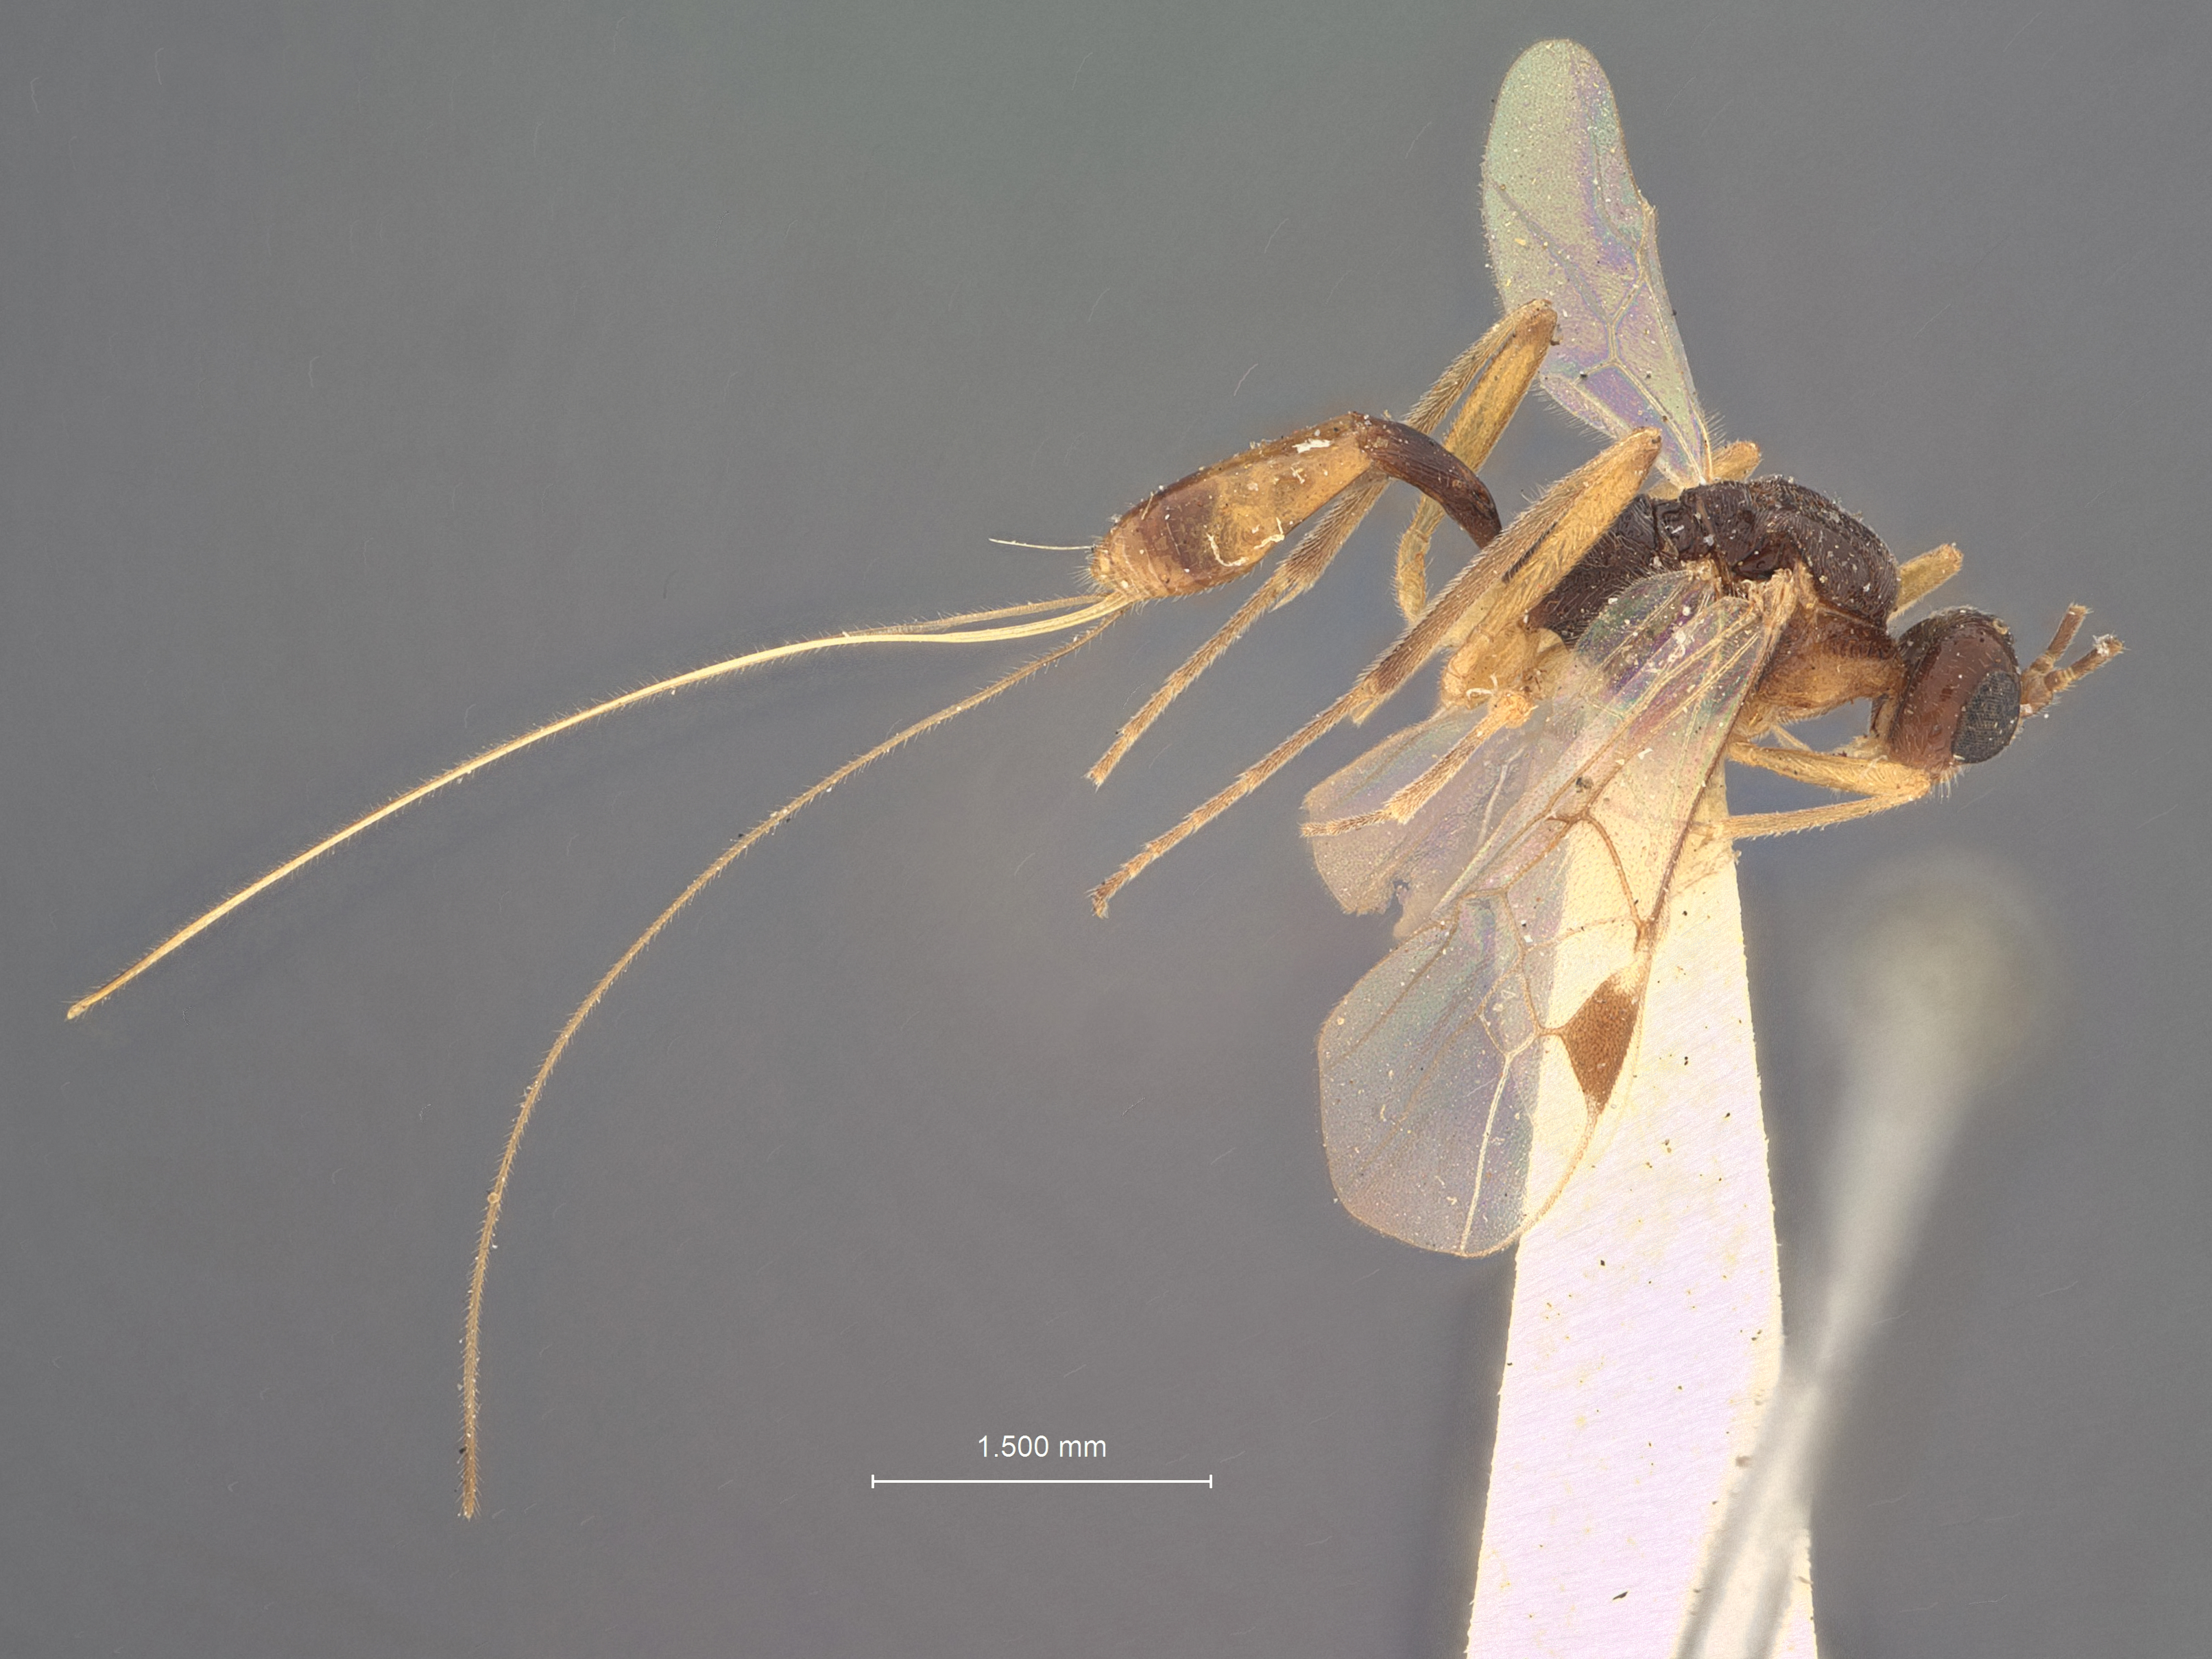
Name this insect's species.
Meteorus terebratus
